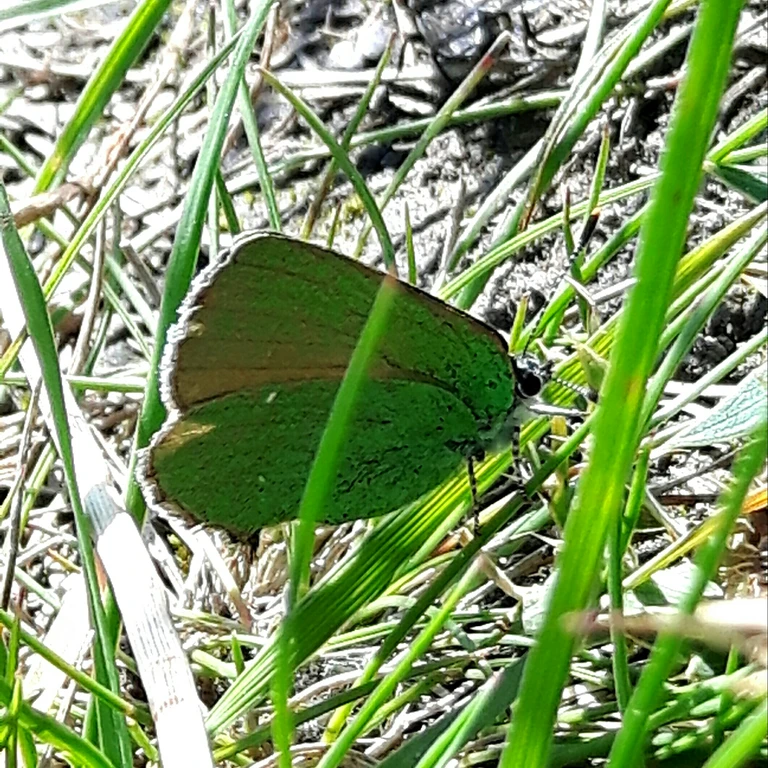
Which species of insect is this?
Callophrys rubi
